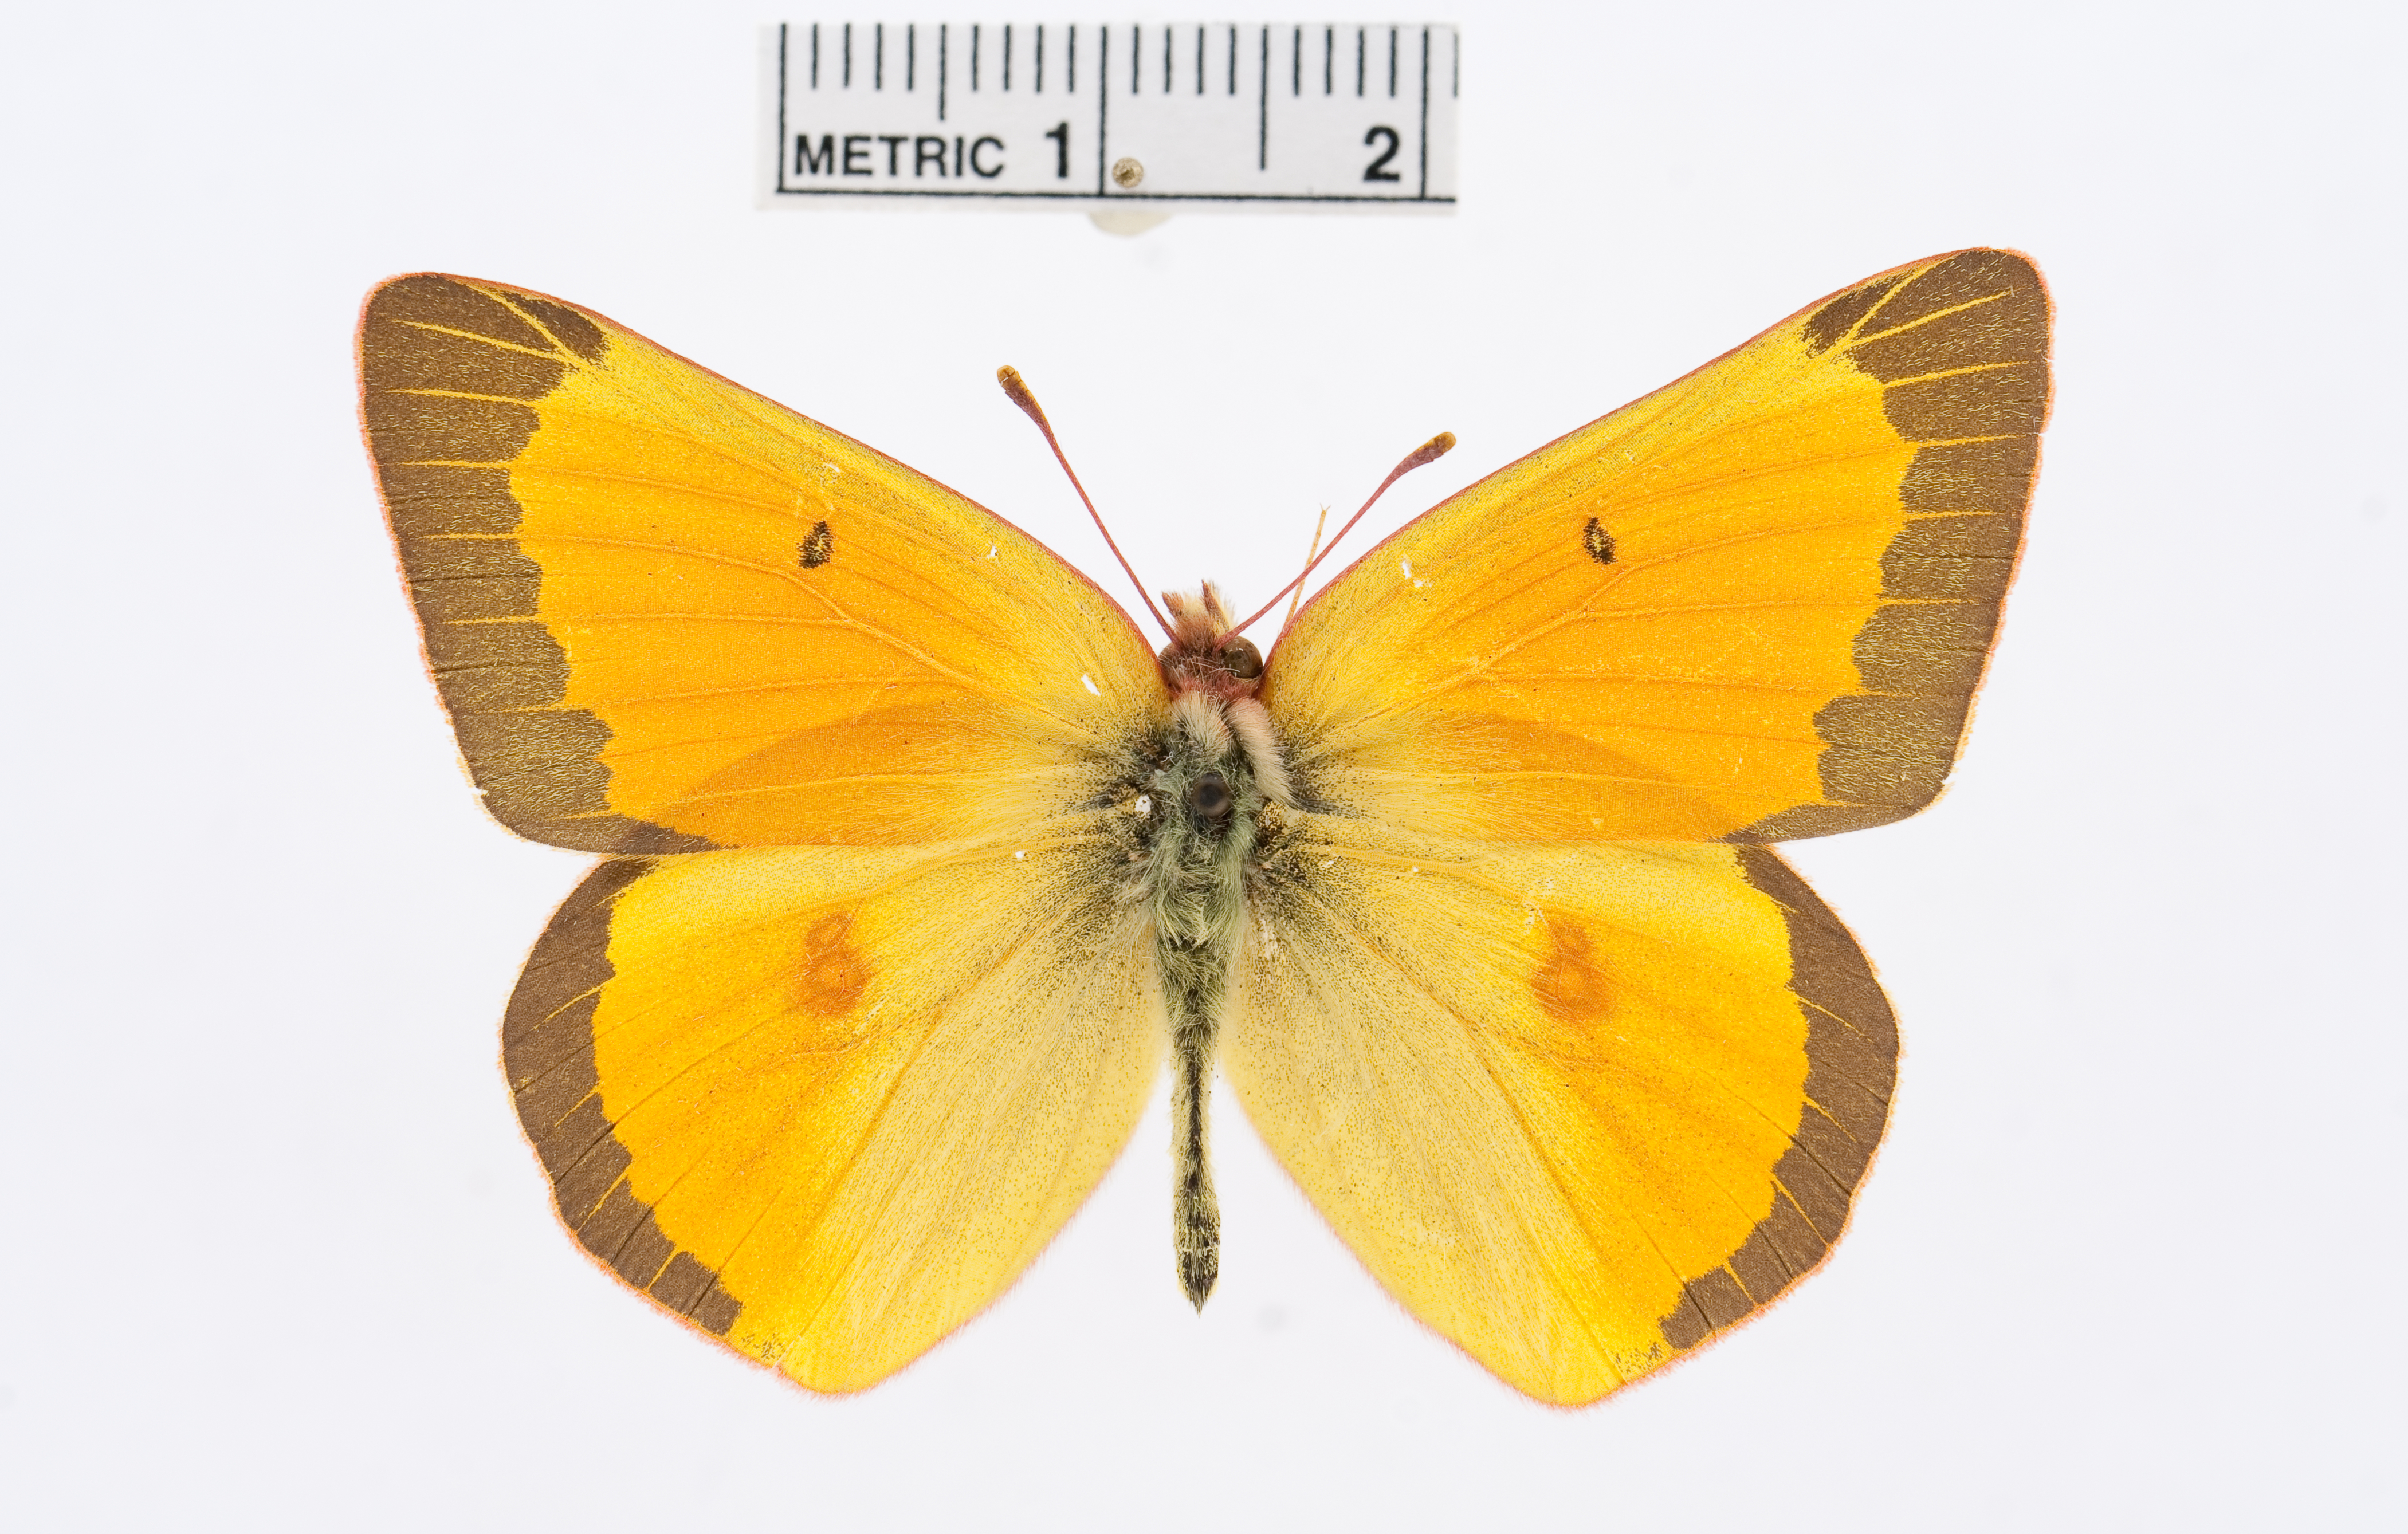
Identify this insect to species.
Colias christina
